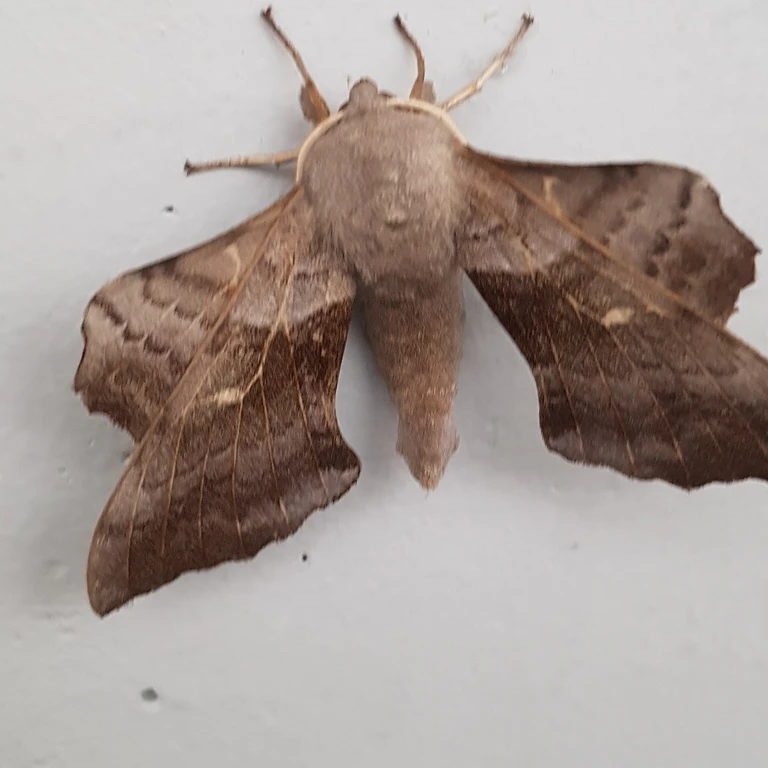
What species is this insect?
Laothoe populi
